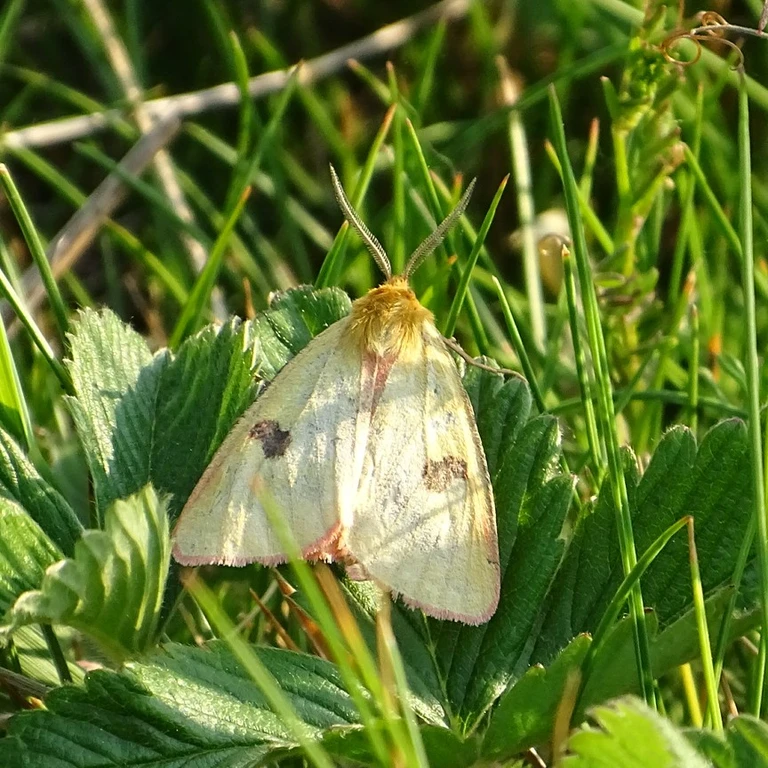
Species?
Diacrisia sannio
